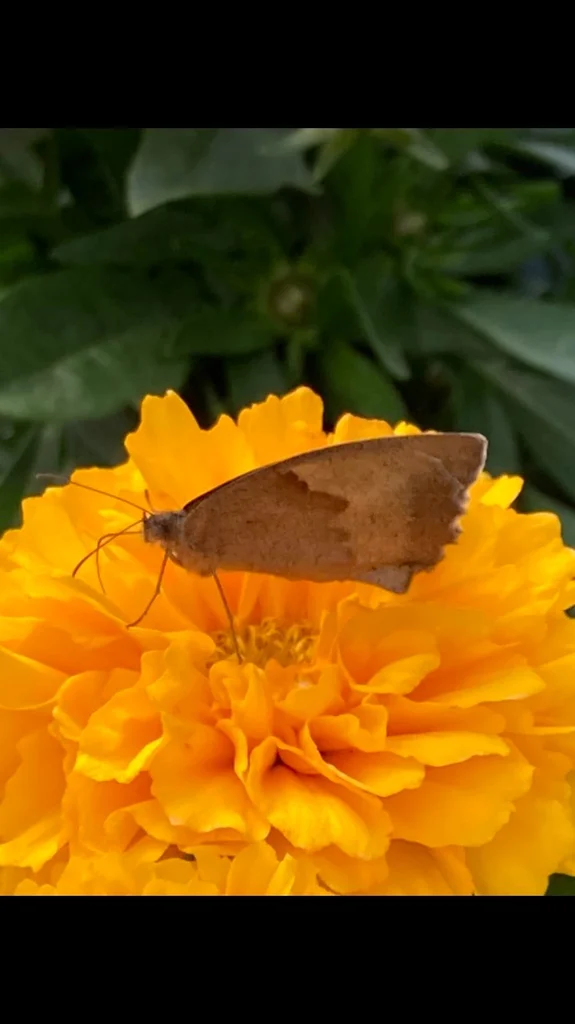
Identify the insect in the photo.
Maniola jurtina
